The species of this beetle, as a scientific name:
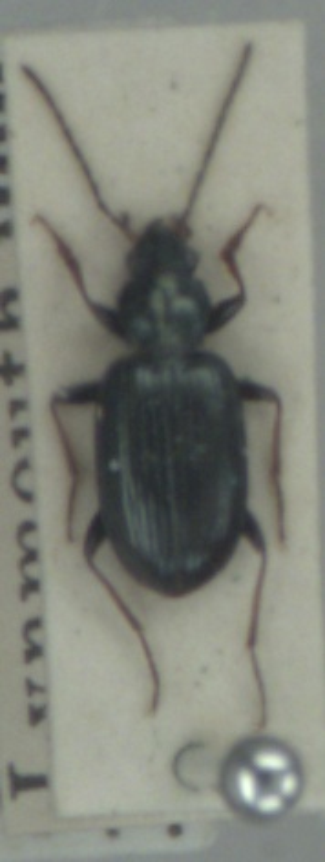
Bembidion atrocaeruleum
